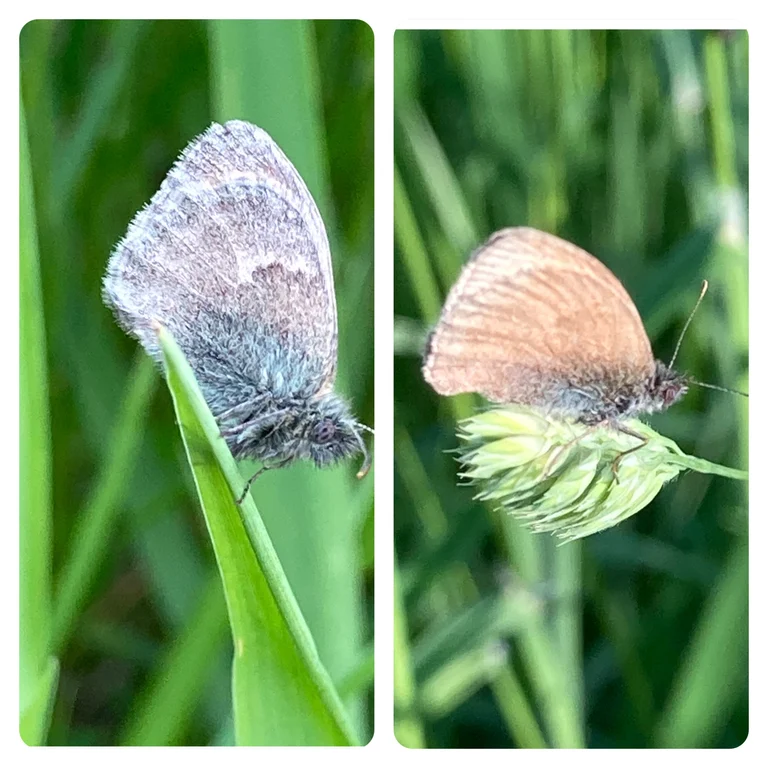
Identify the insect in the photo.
Coenonympha pamphilus
